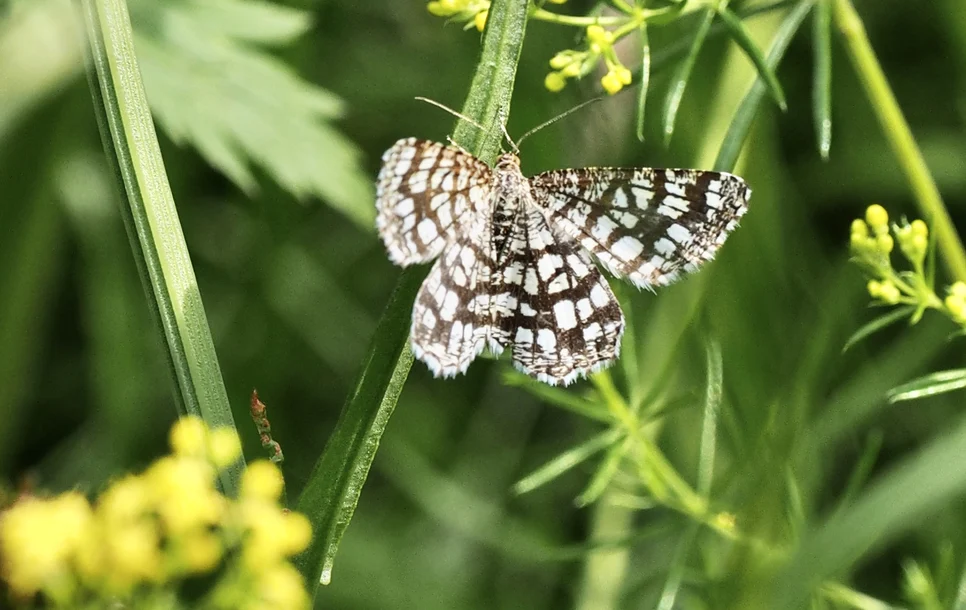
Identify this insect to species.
Chiasmia clathrata
